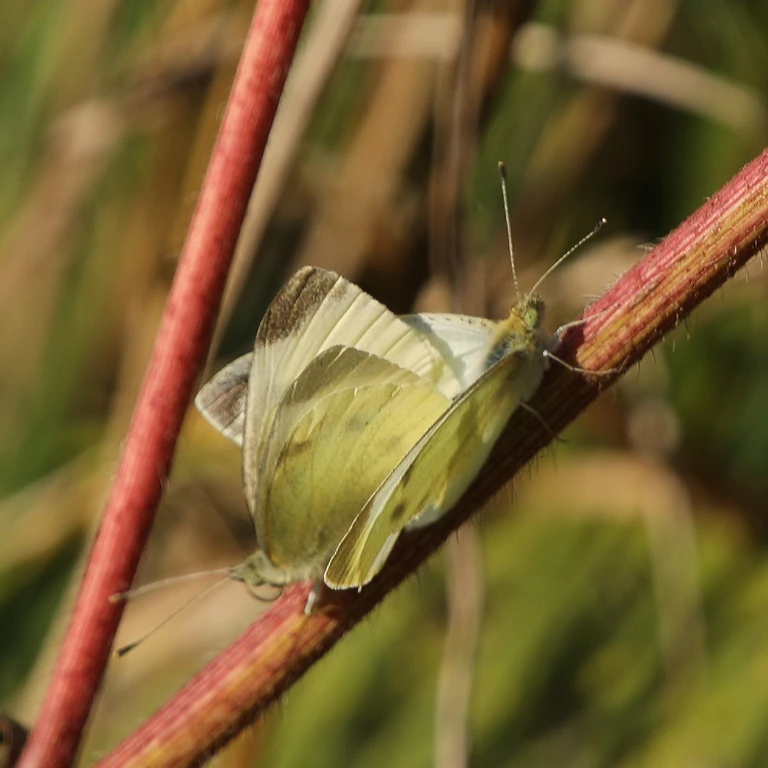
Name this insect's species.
Pieris rapae
